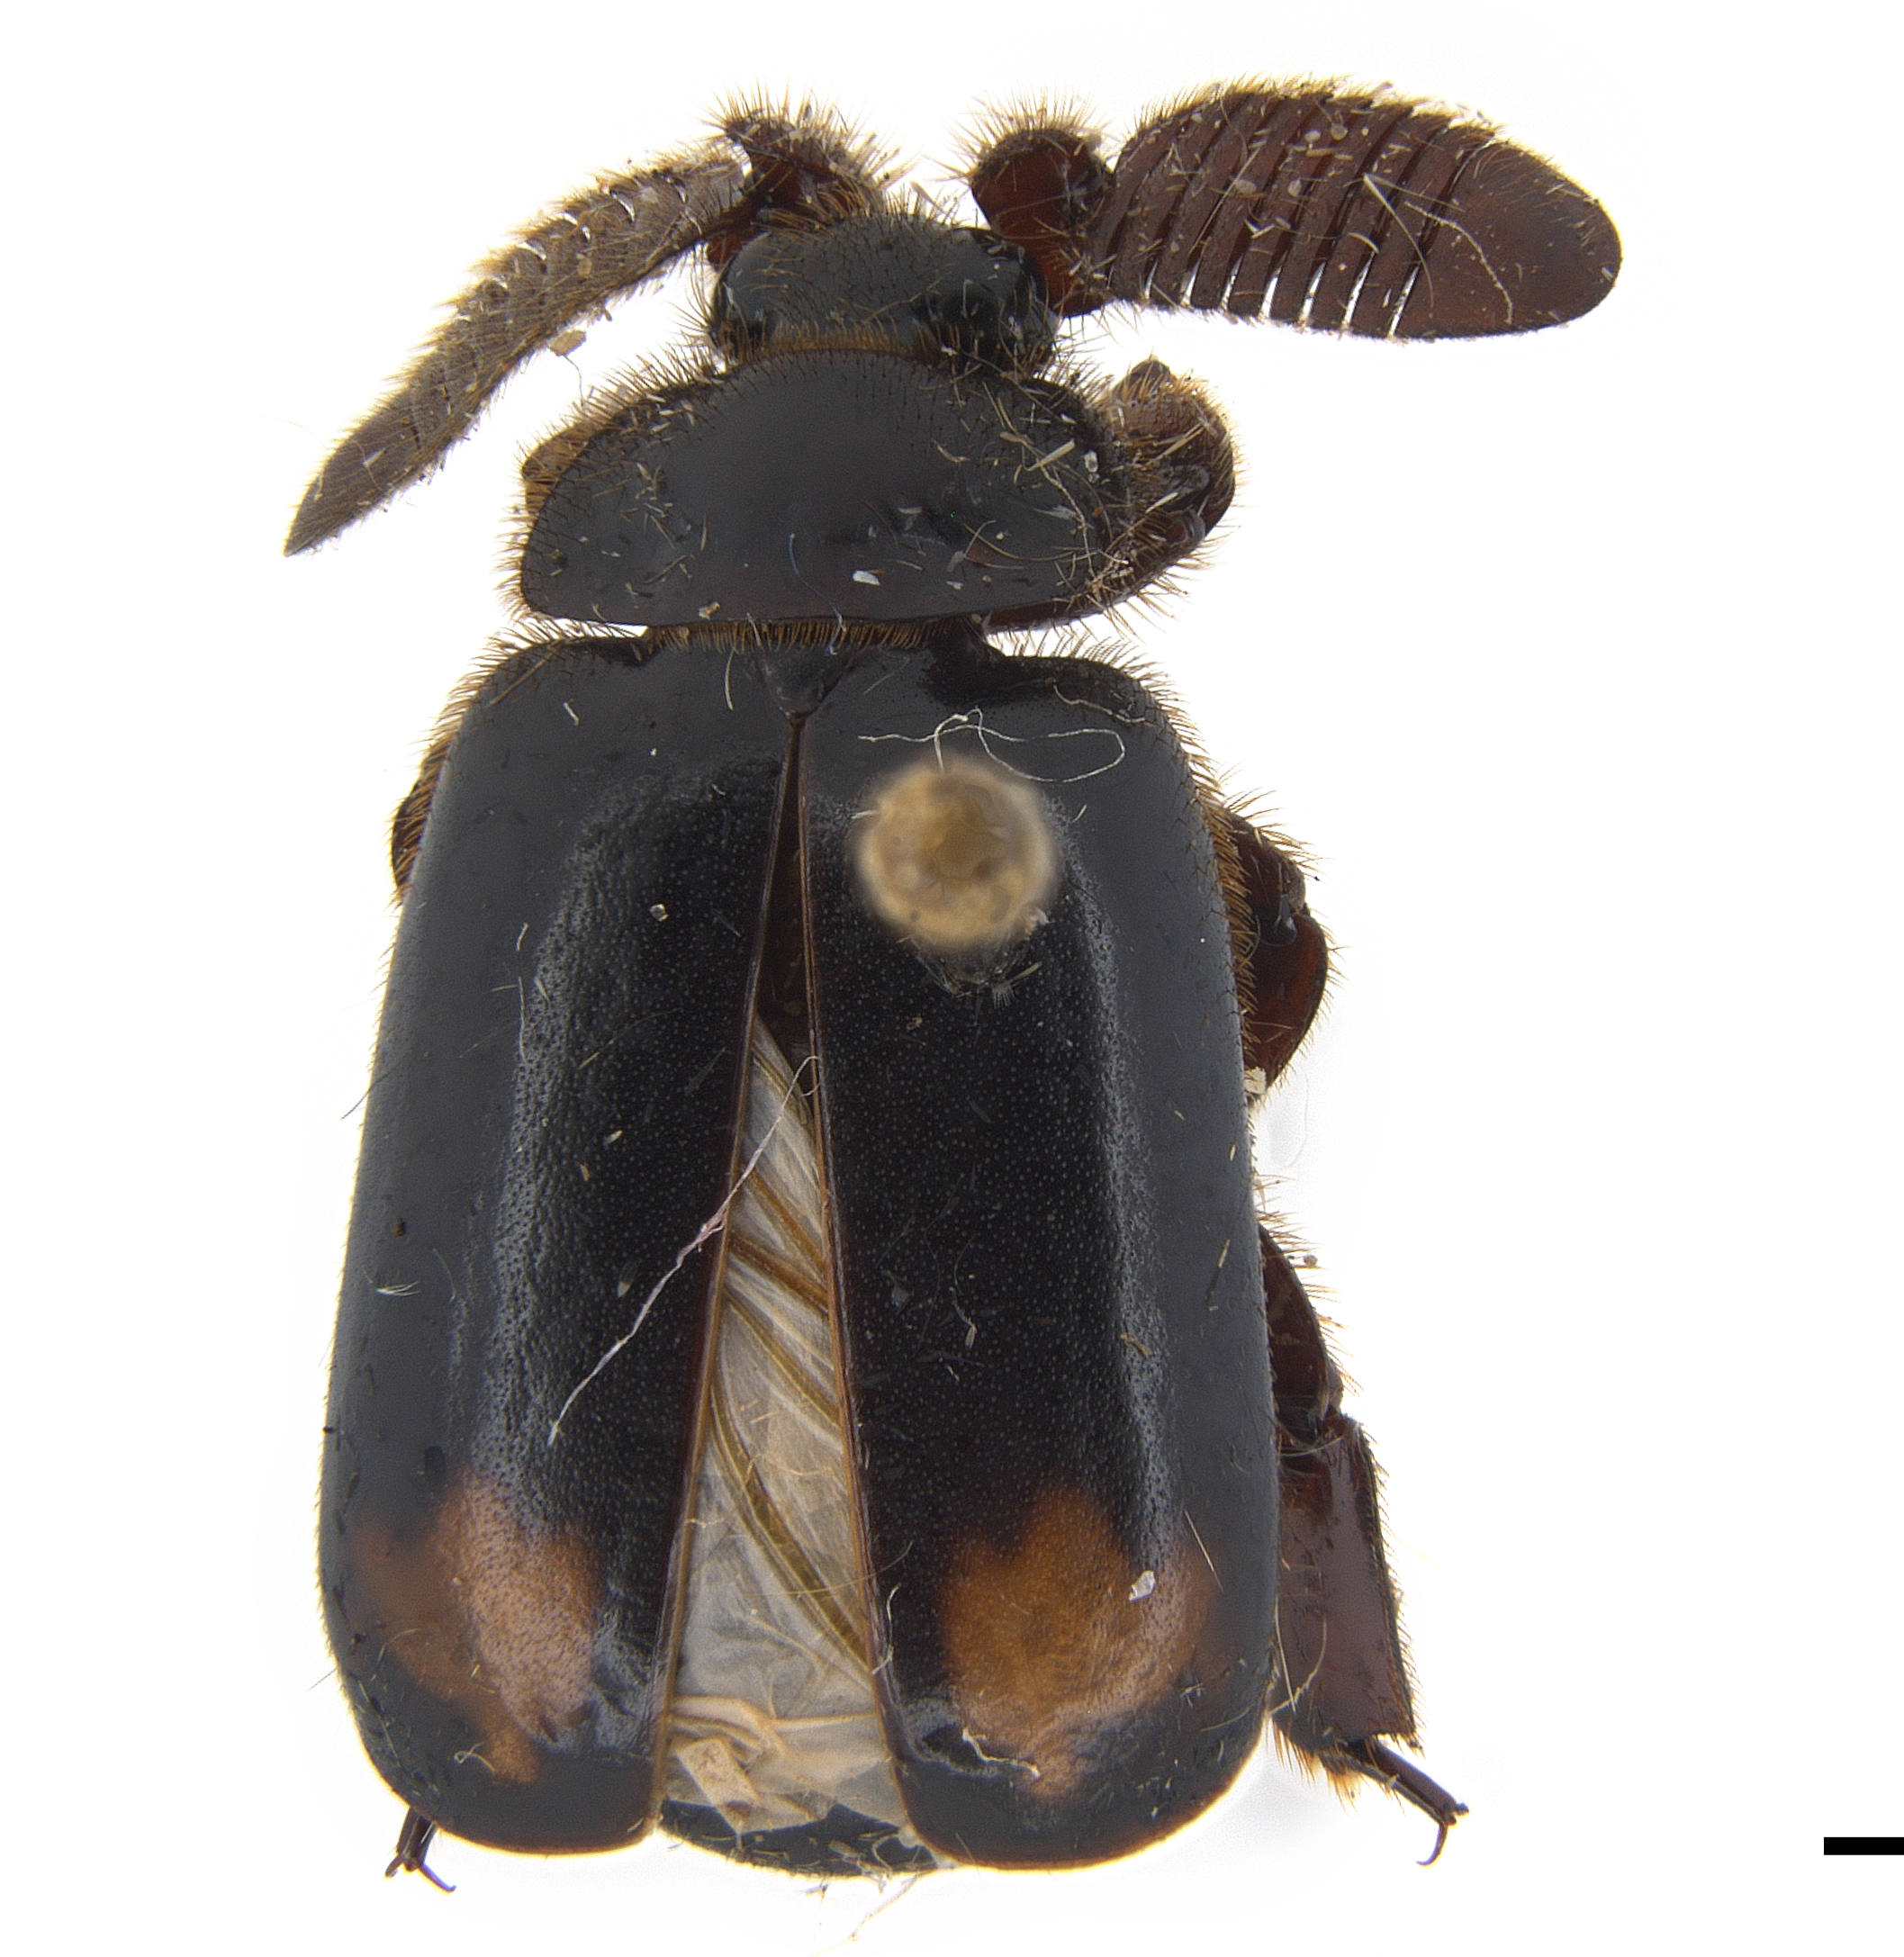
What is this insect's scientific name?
Cerapterus latipes
